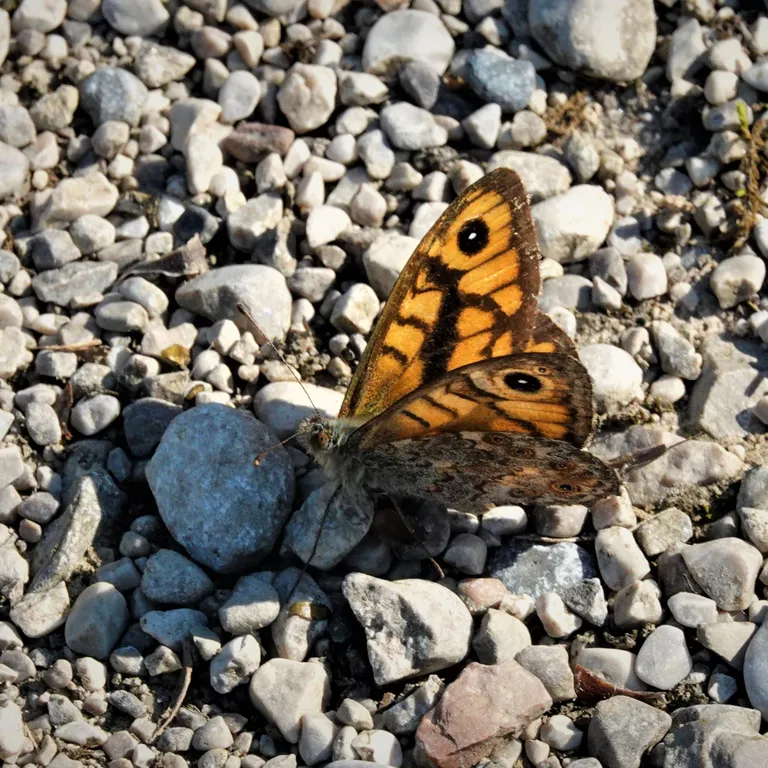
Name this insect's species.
Lasiommata megera (also Pararge megera)
